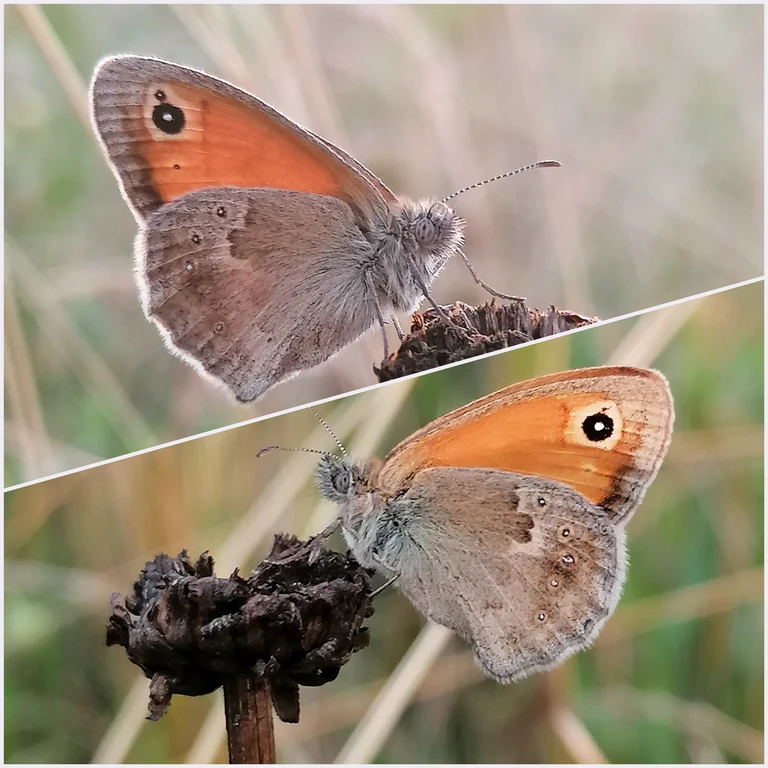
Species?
Coenonympha pamphilus
